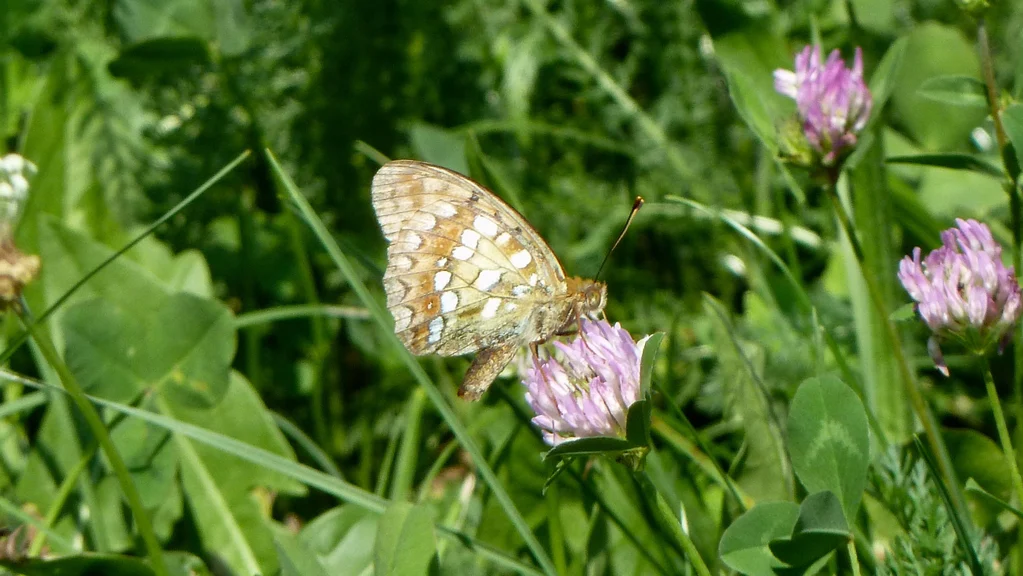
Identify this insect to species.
Fabriciana adippe
